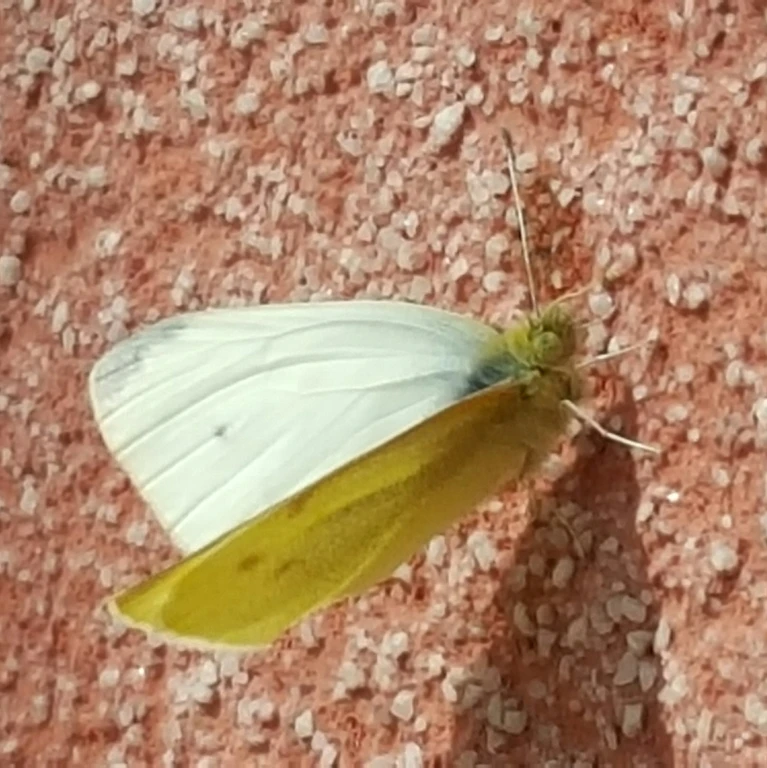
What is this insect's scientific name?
Pieris rapae
